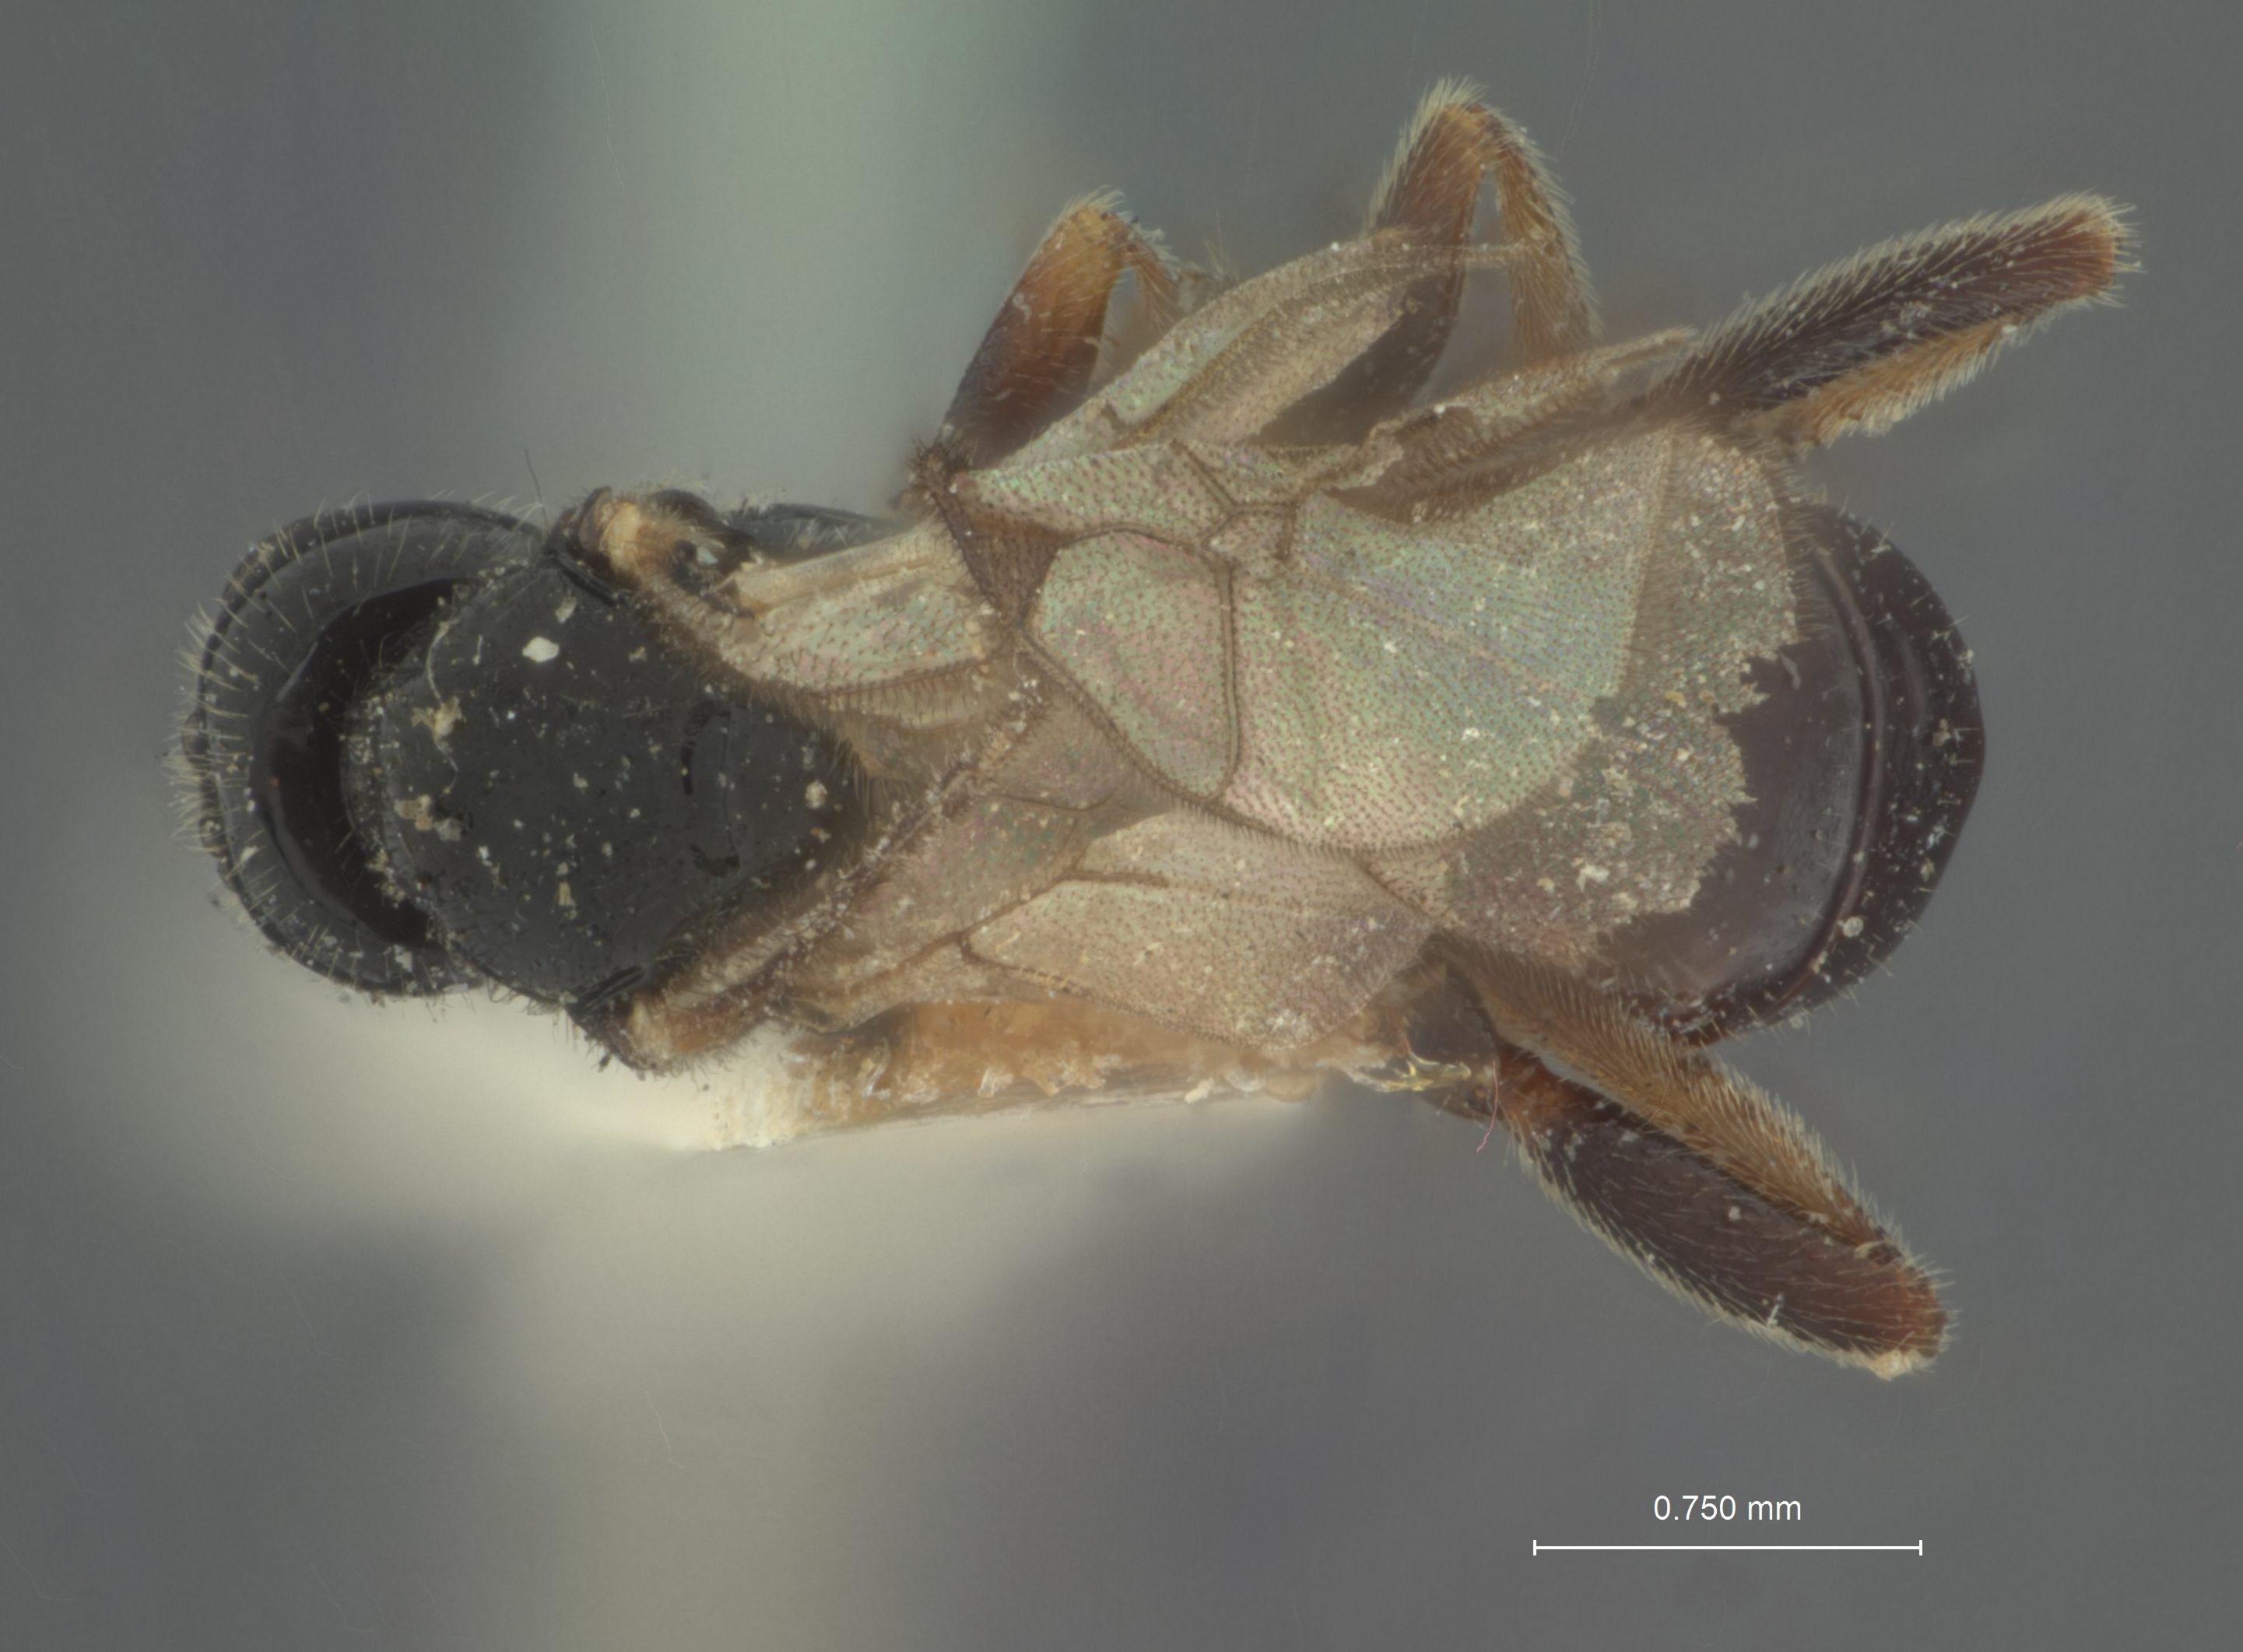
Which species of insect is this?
Bachia nigra
